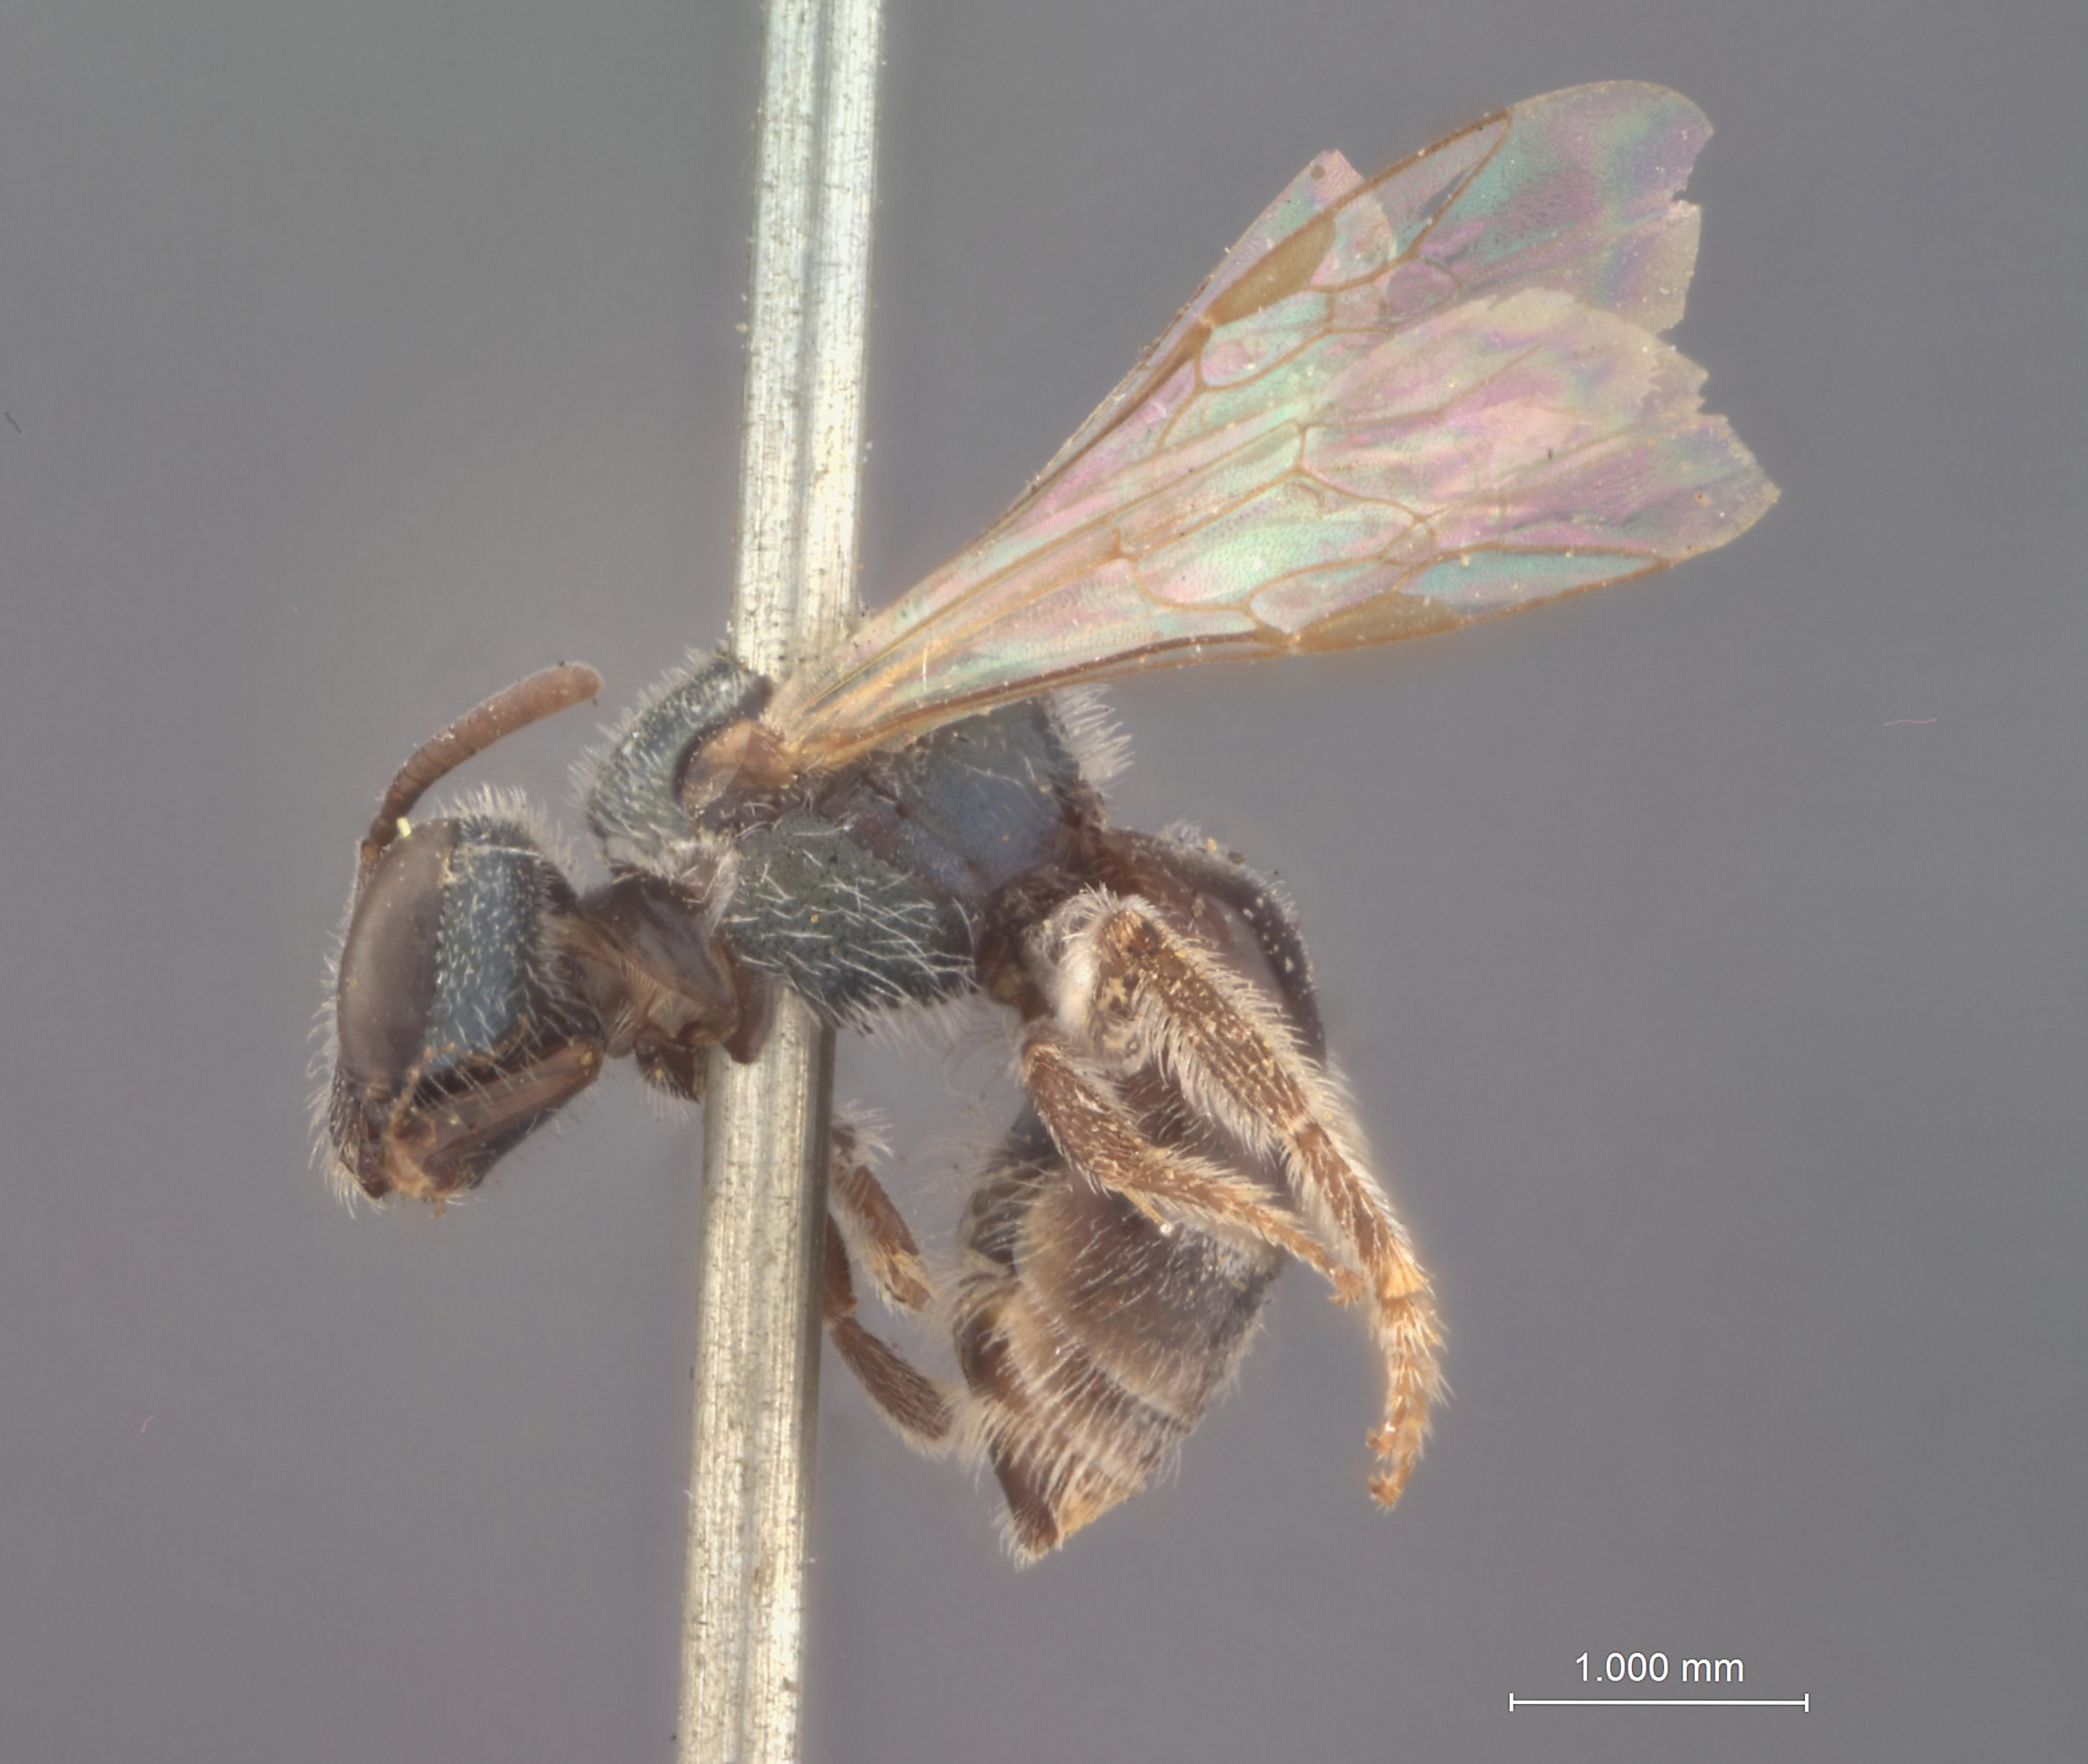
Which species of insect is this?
Halictus comis
